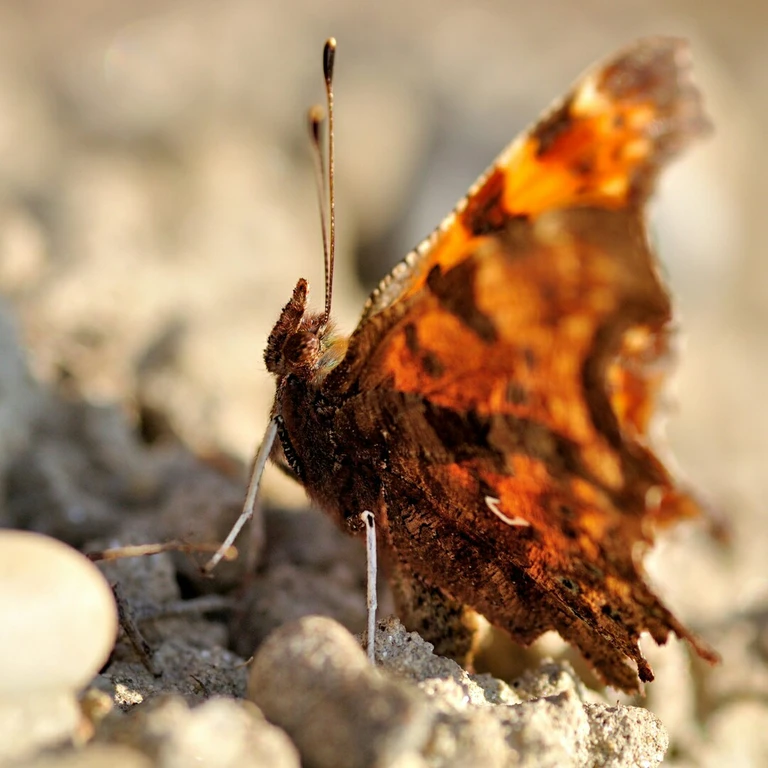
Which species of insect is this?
Polygonia c-album
